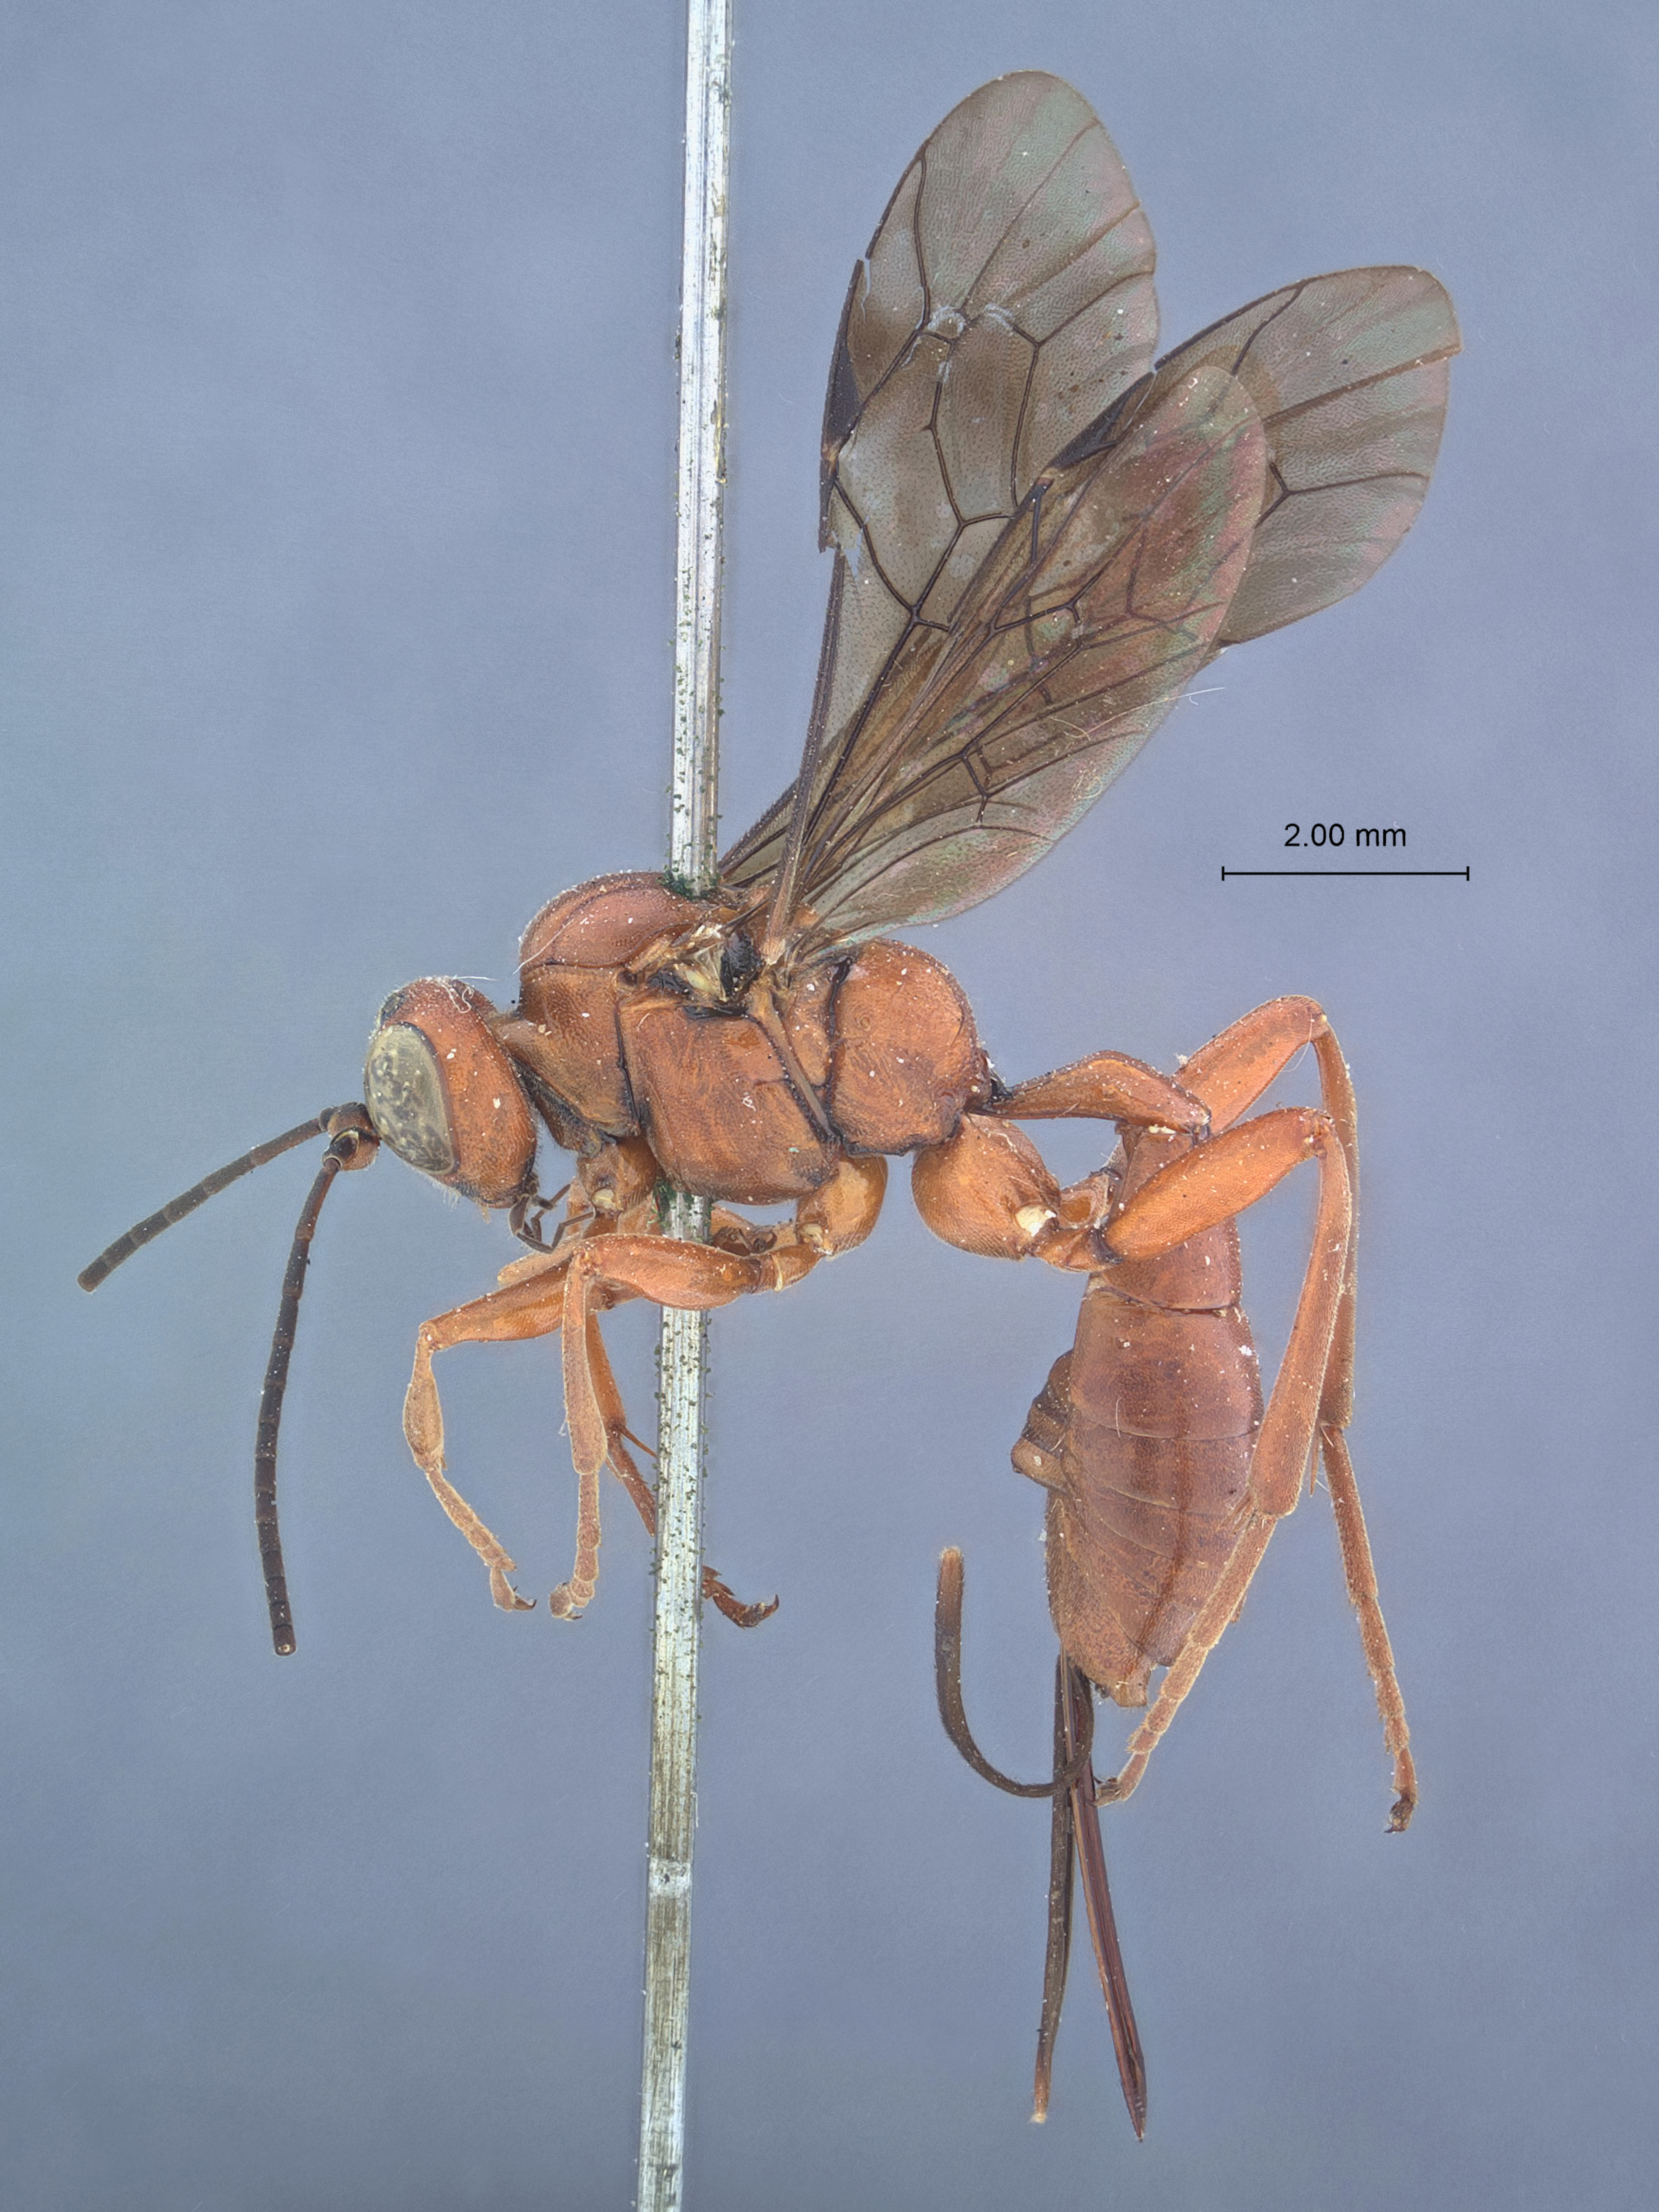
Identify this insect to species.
Xylophrurus atroruber
